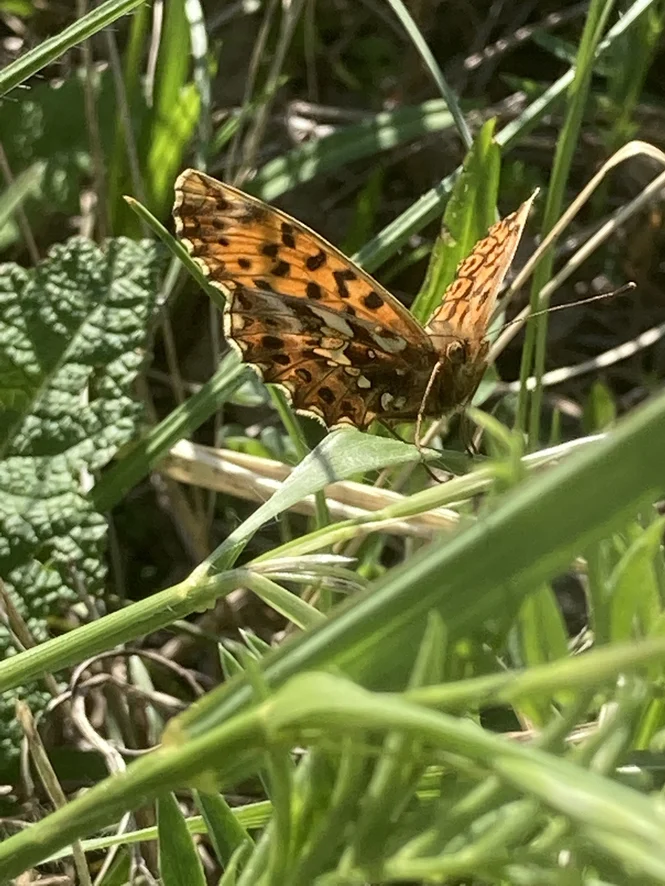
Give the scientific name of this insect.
Boloria dia
